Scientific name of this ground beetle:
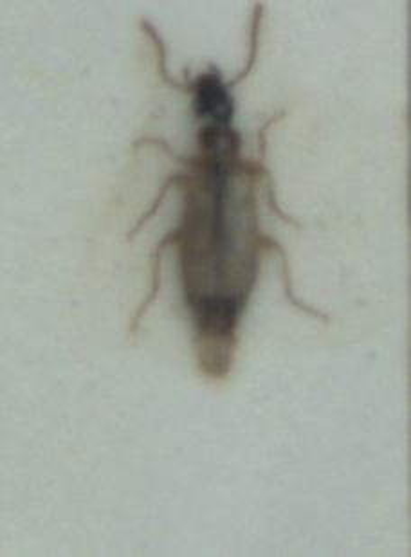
Philorhizus melanocephalus
